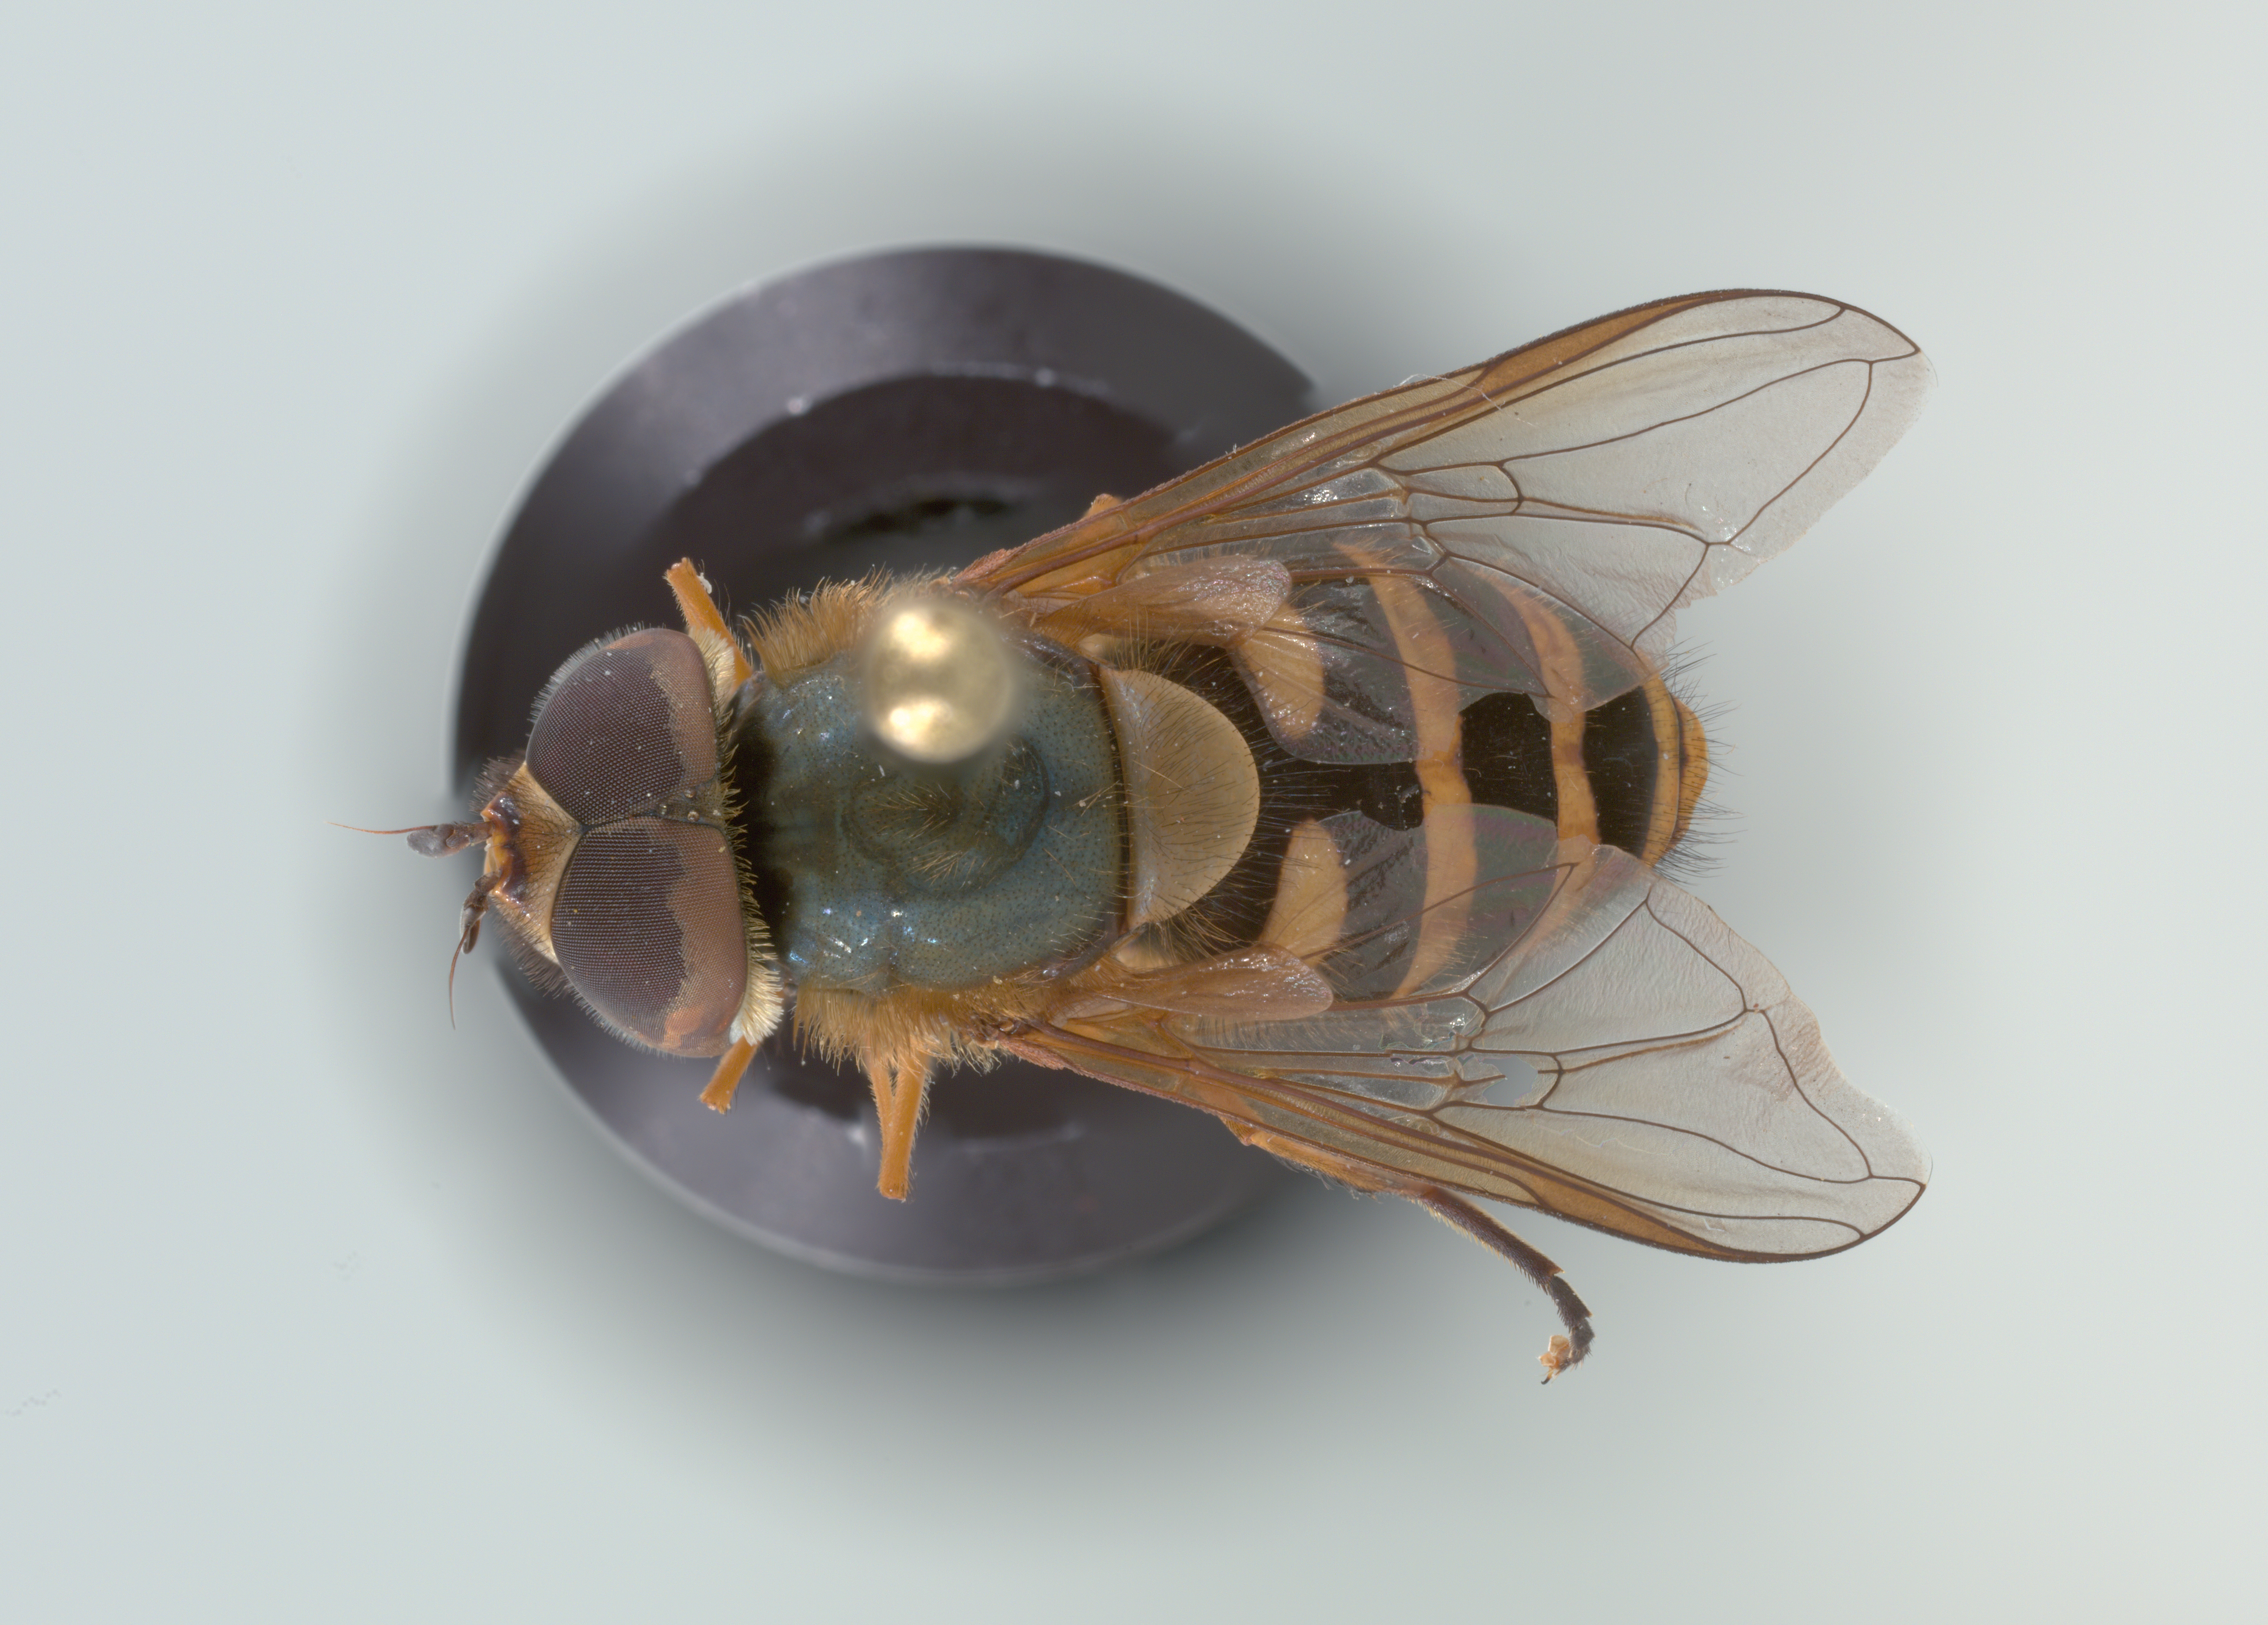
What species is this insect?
Syrphus torvus
